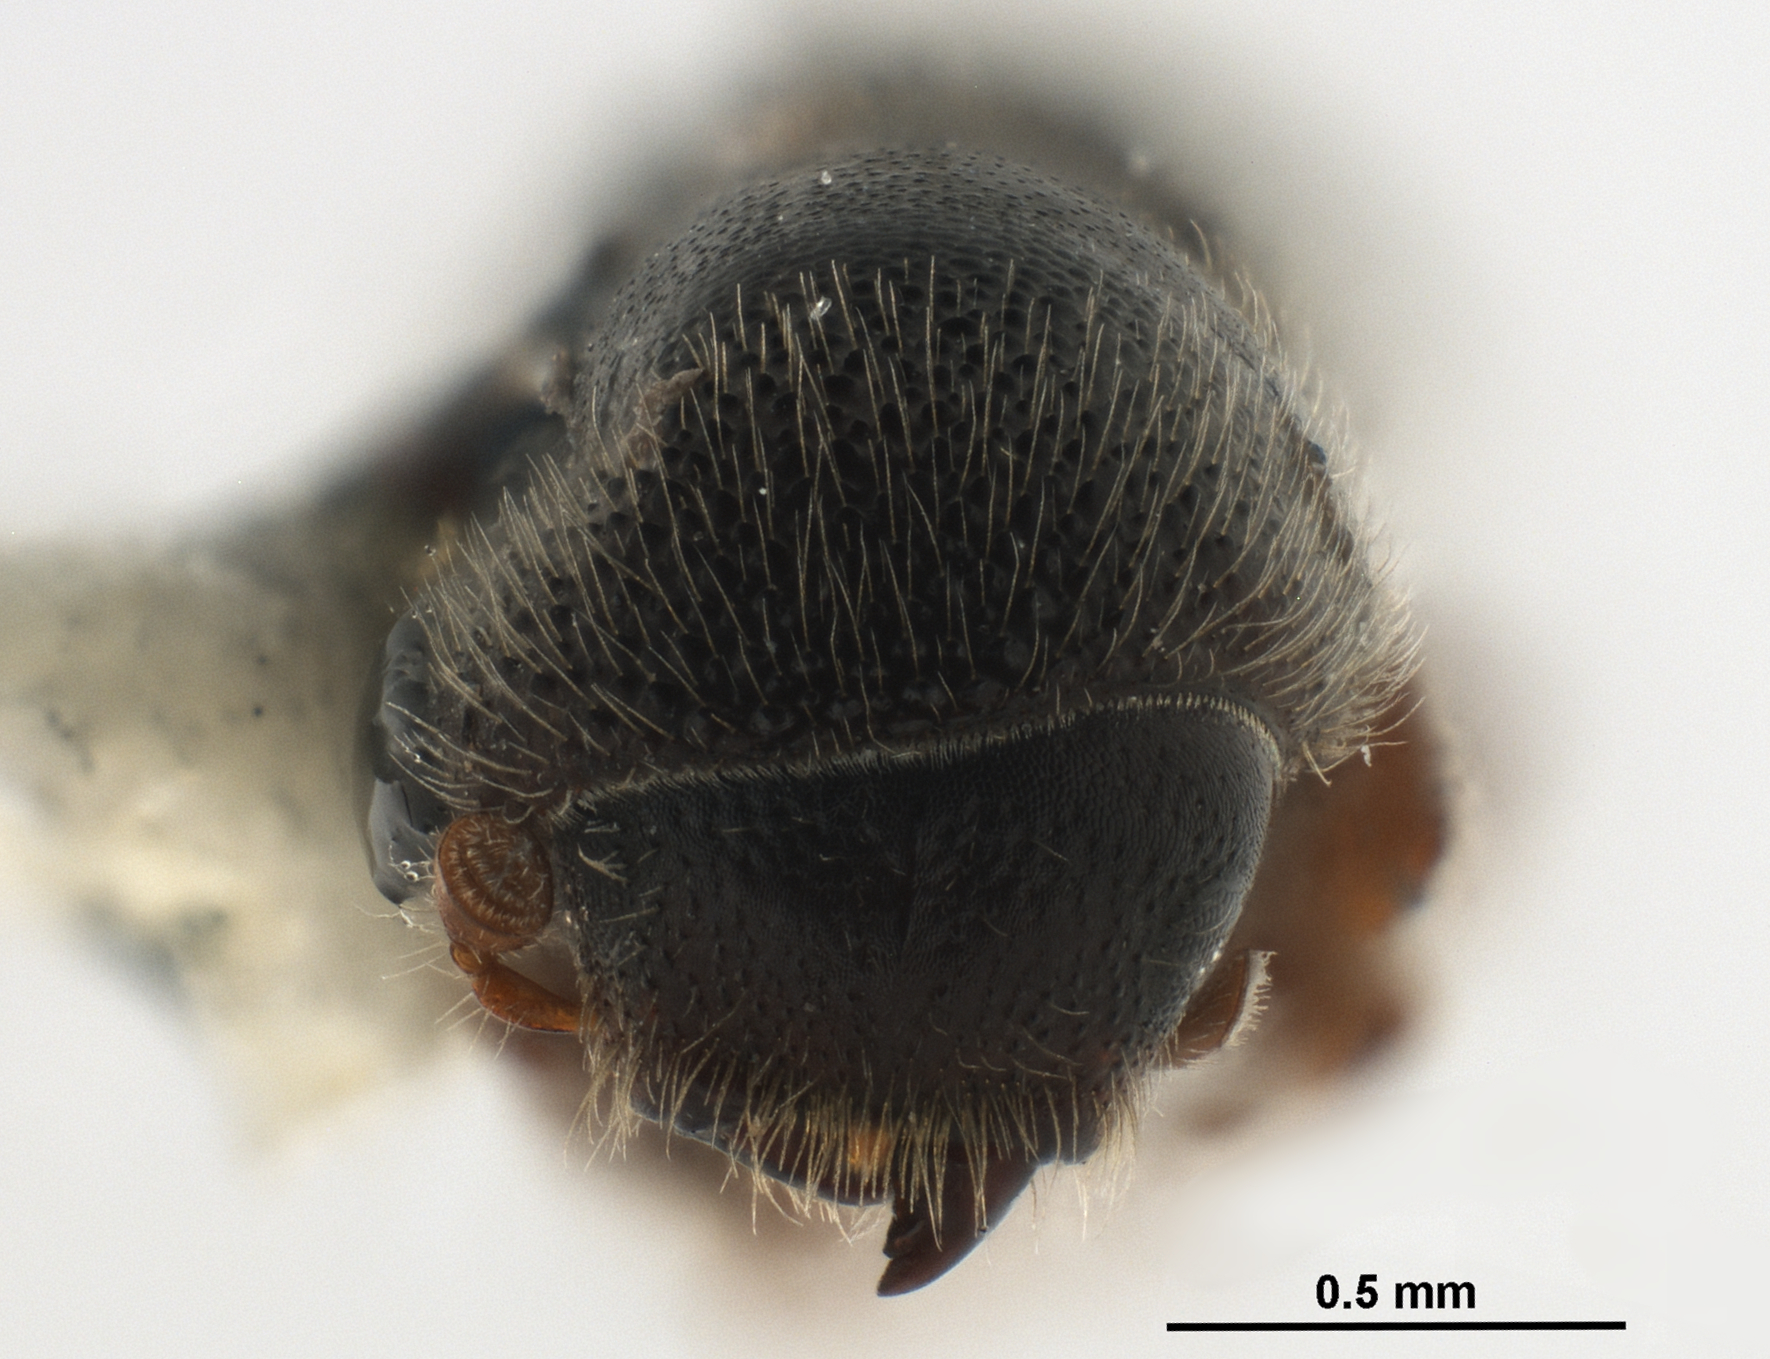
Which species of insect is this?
Arixyleborus puberulus
